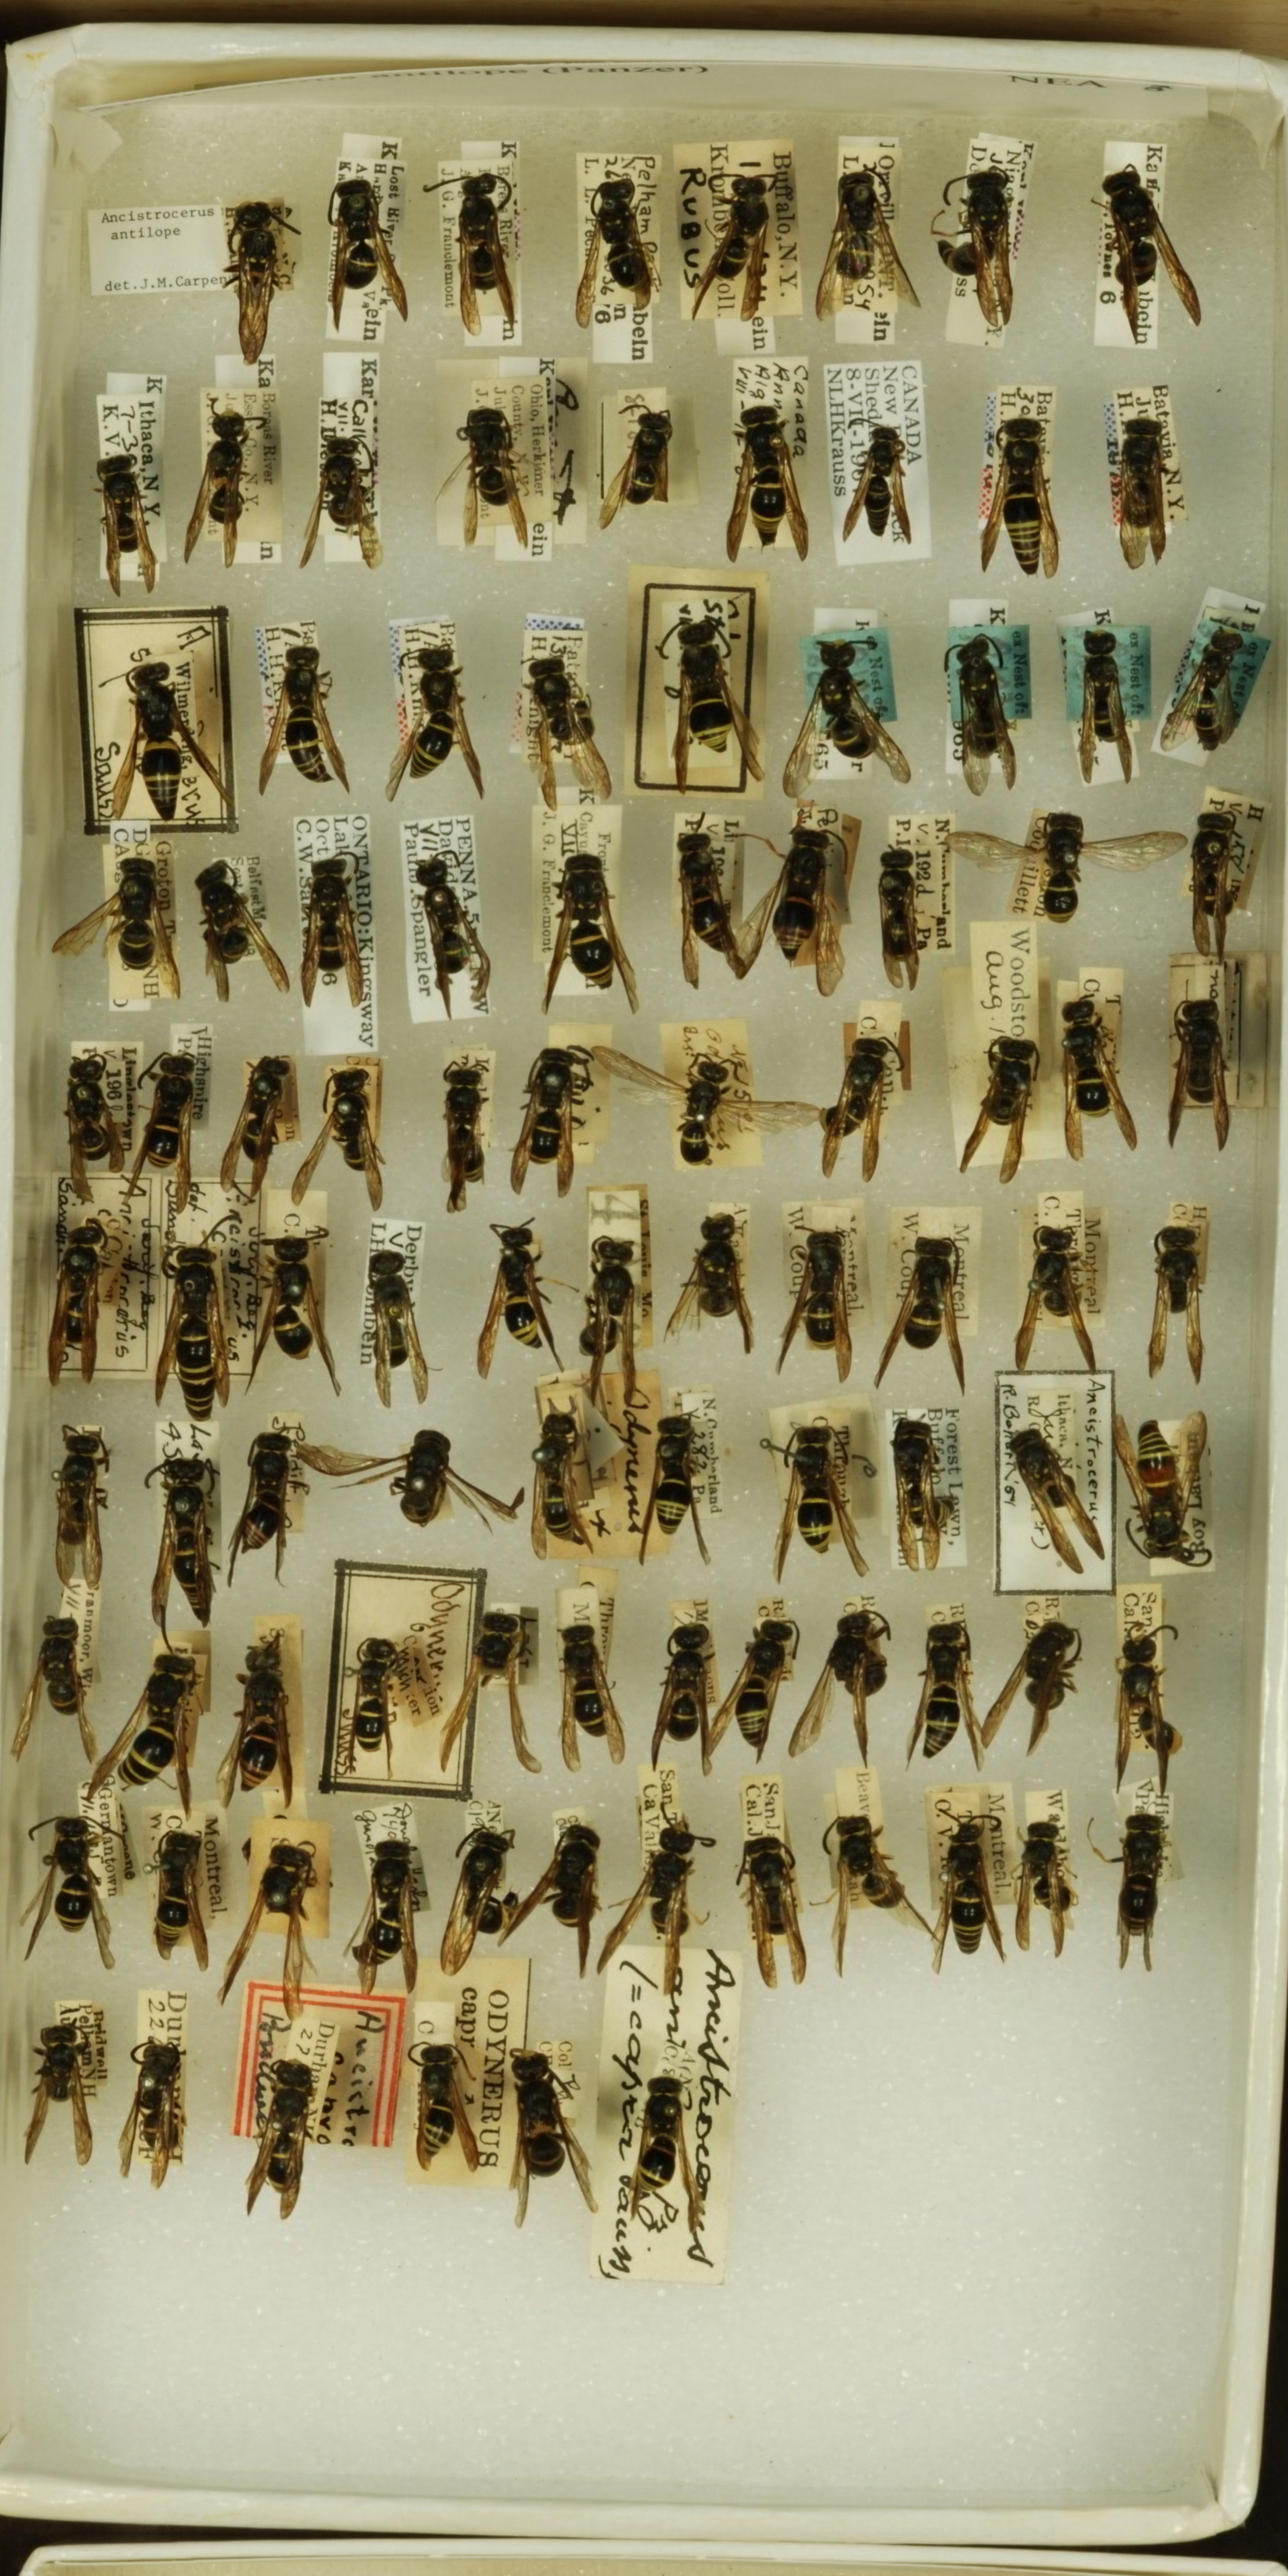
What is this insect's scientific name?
Ancistrocerus antilope
